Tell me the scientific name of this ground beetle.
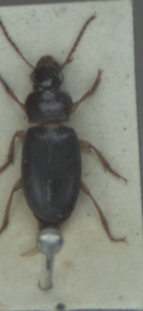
Ophonus rufibarbis
